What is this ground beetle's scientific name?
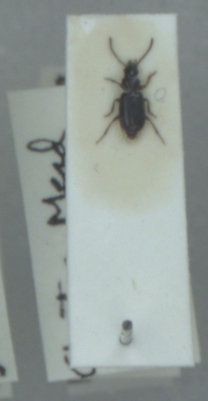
Acupalpus exiguus
